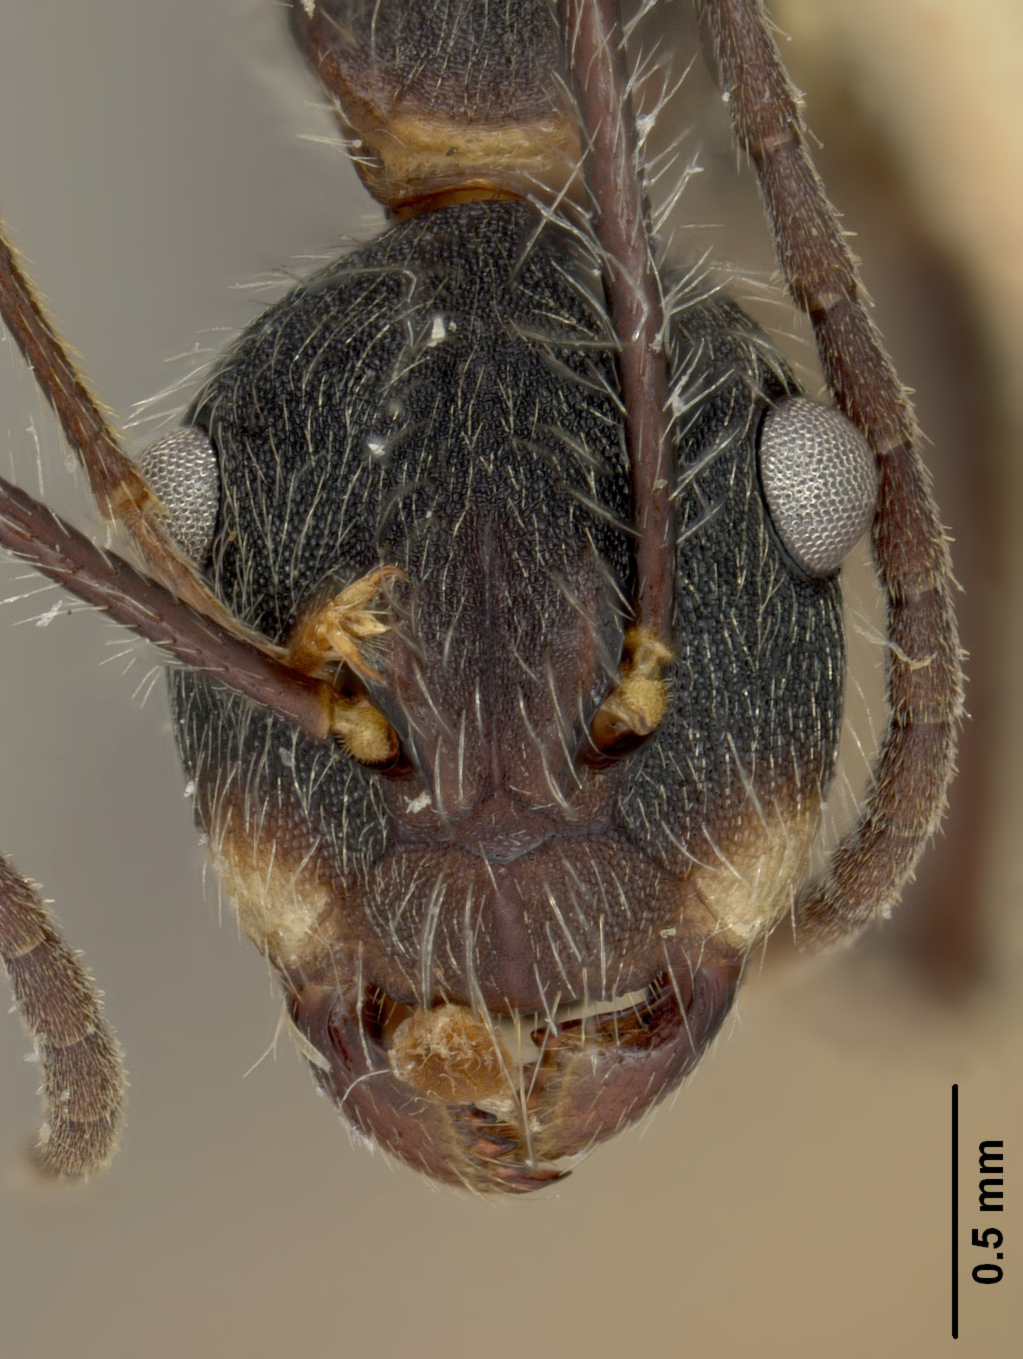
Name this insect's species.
Dendromyrmex nidulans
